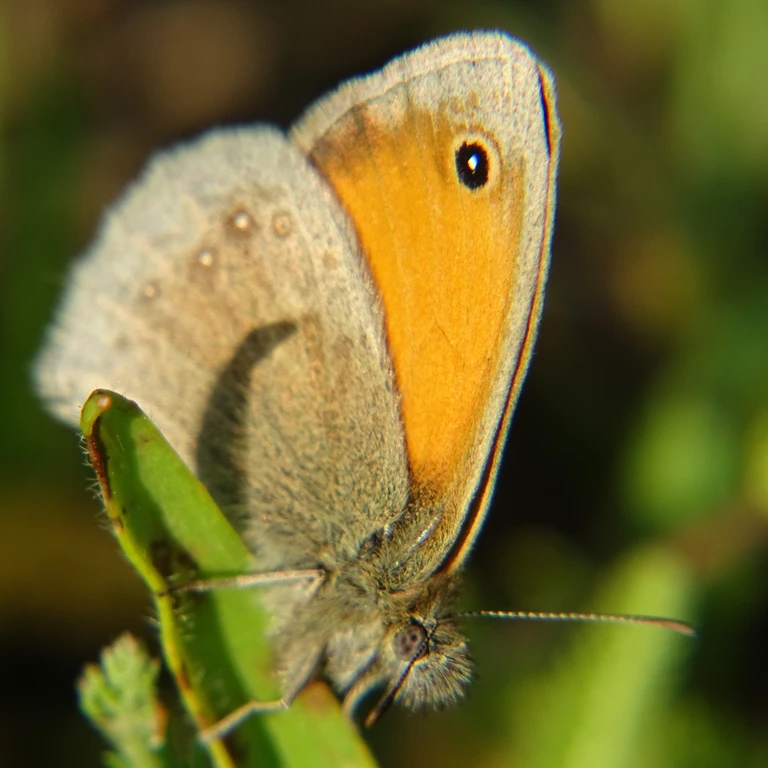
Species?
Coenonympha pamphilus
